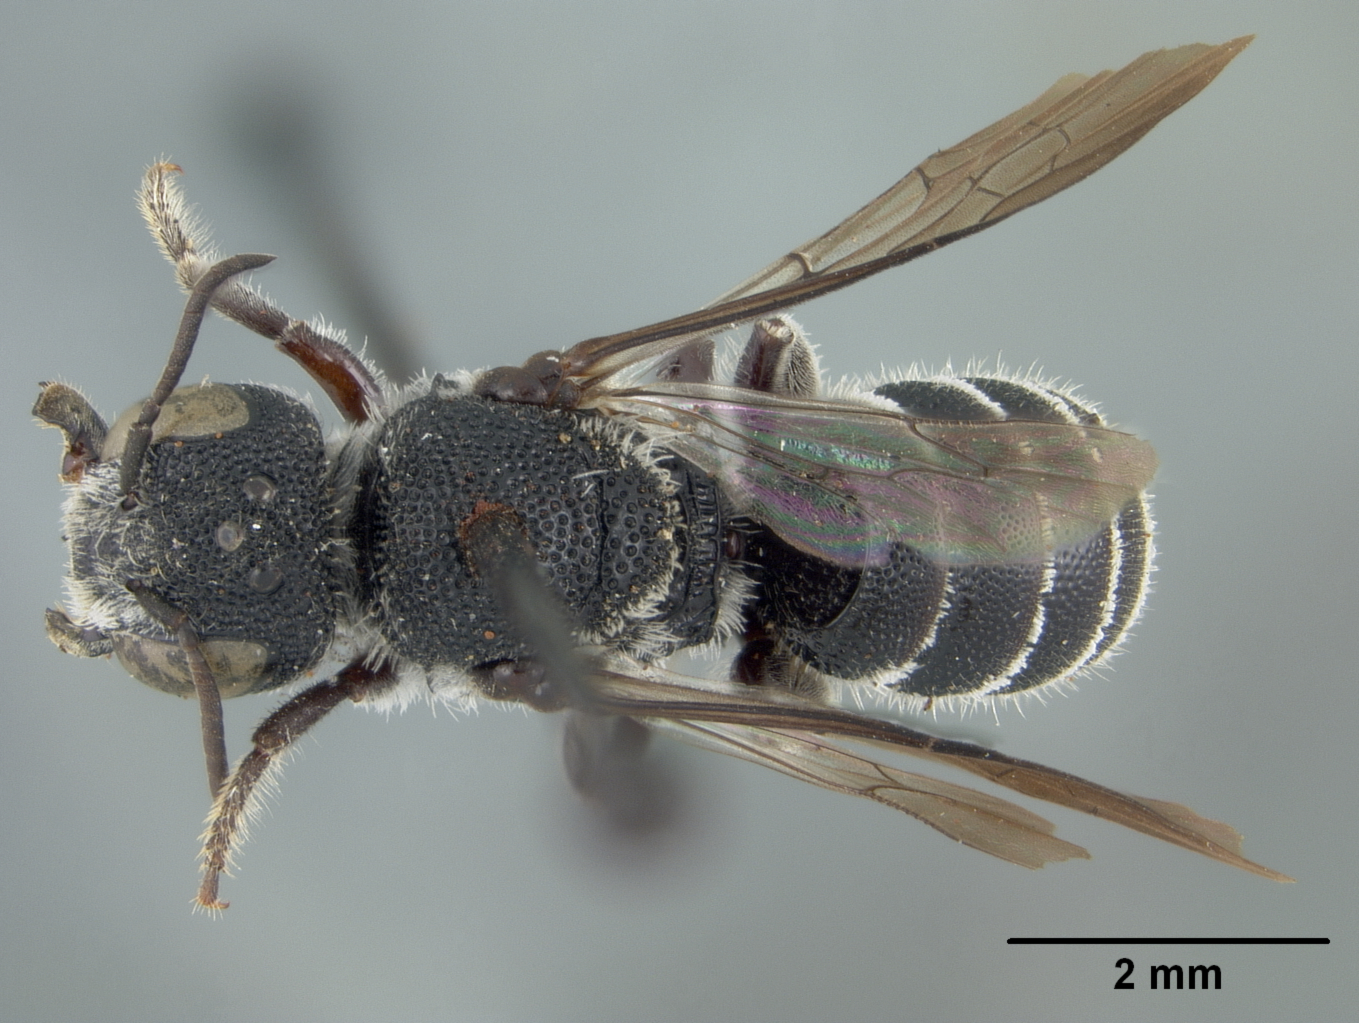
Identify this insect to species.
Heriades crawfordi
